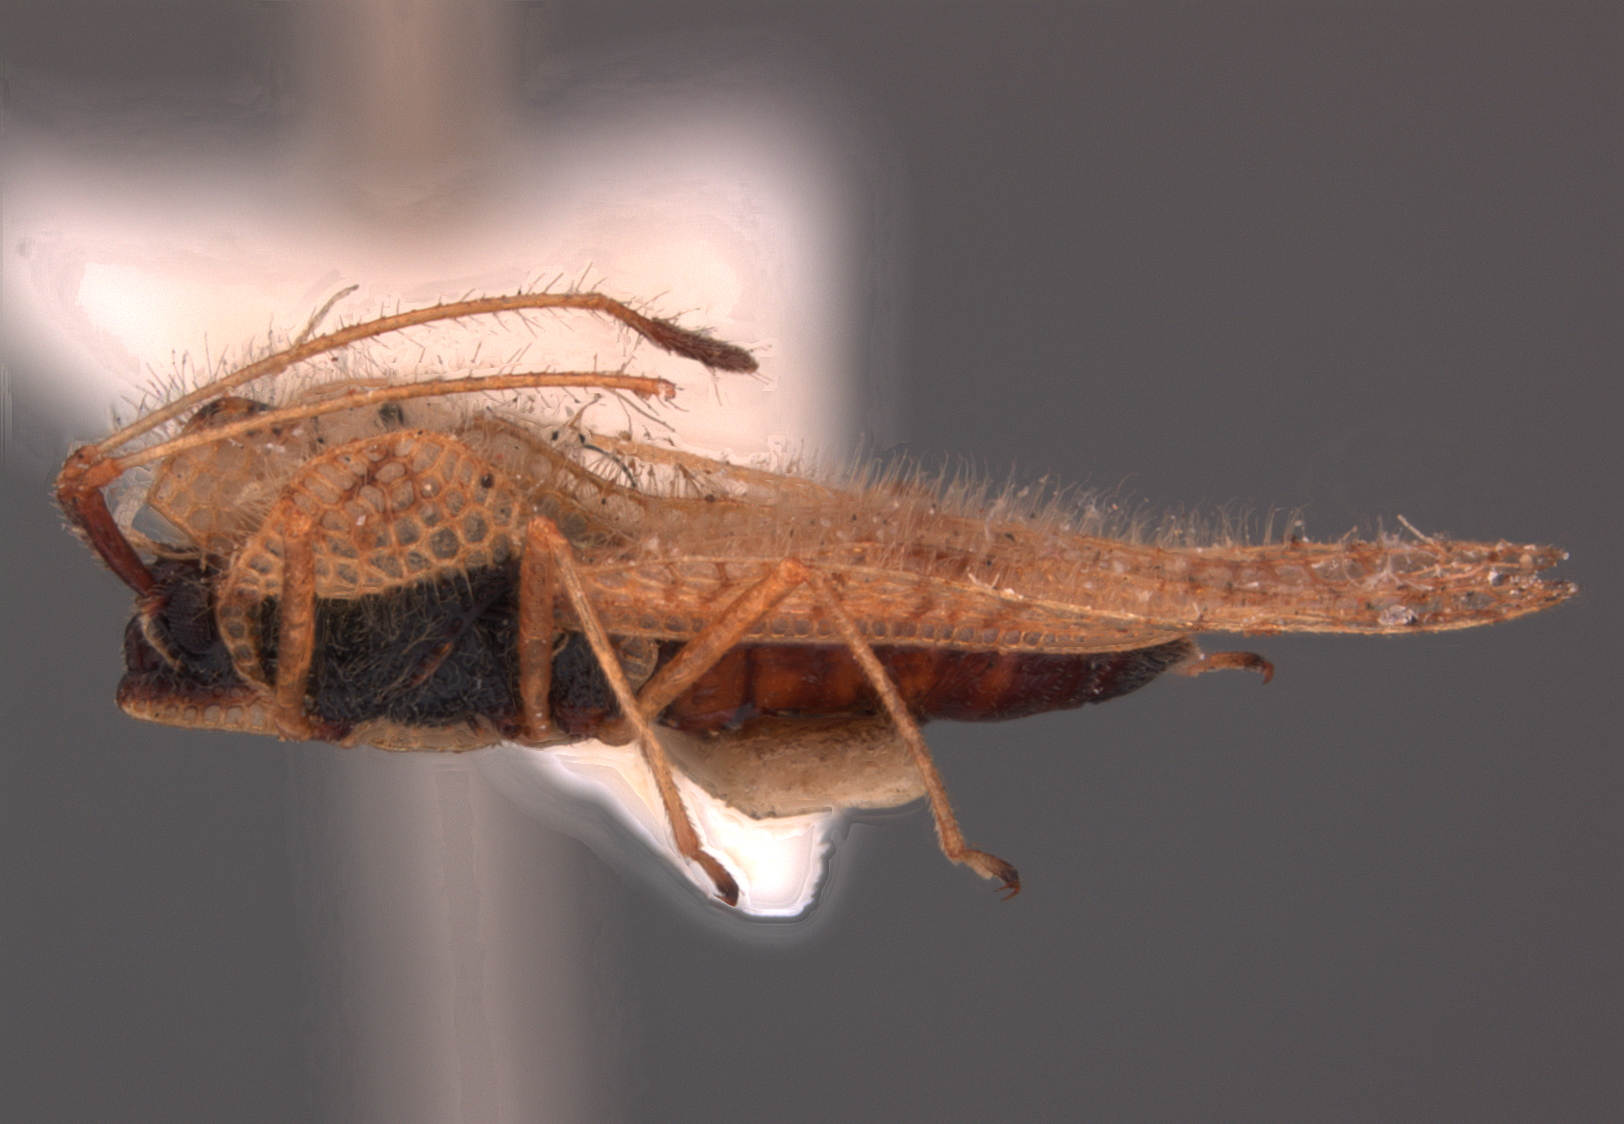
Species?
Gargaphia solani
